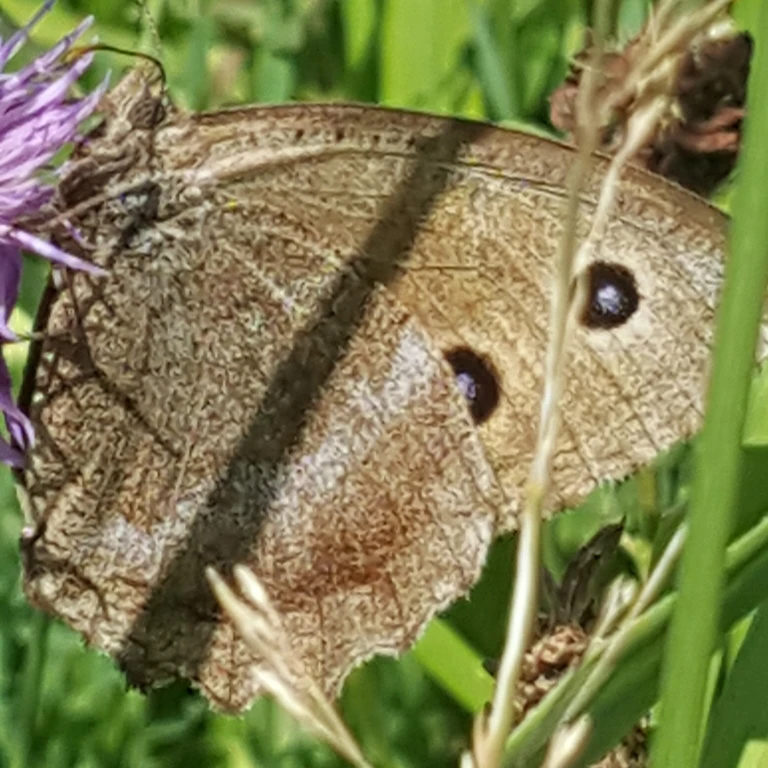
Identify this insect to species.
Minois dryas
